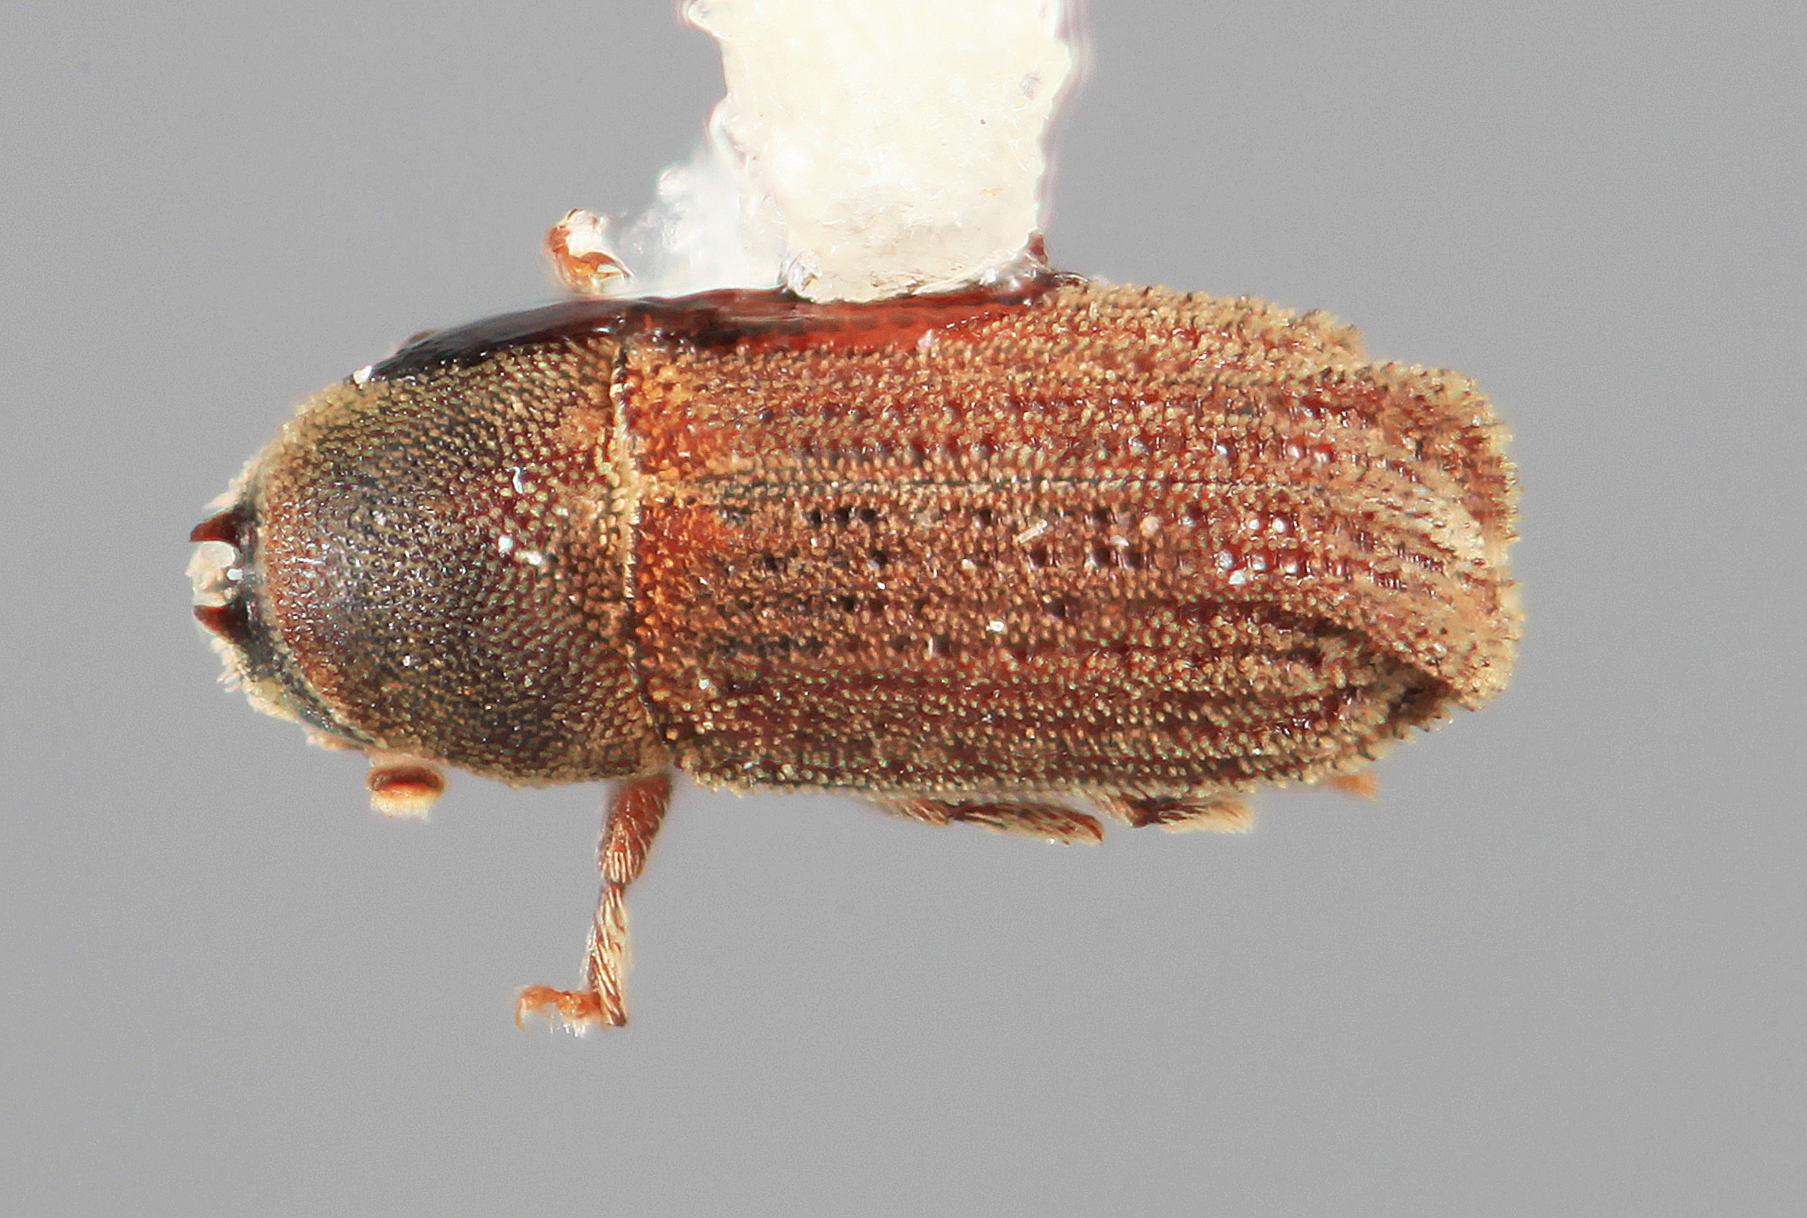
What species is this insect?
Carphoborus bicornis
